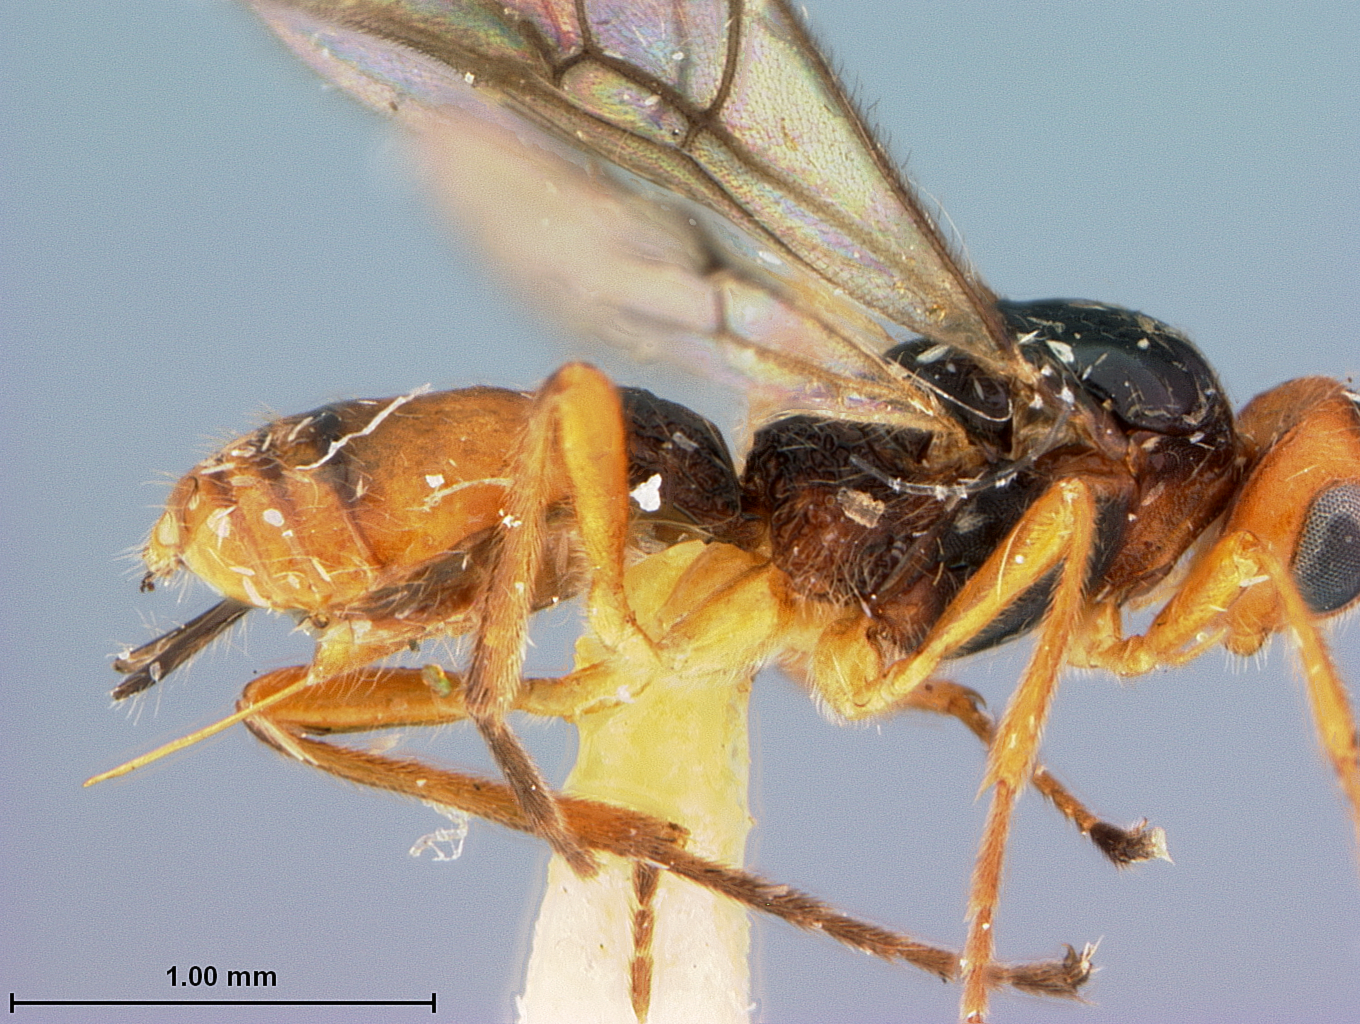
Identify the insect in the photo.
Opius sabroskyi
